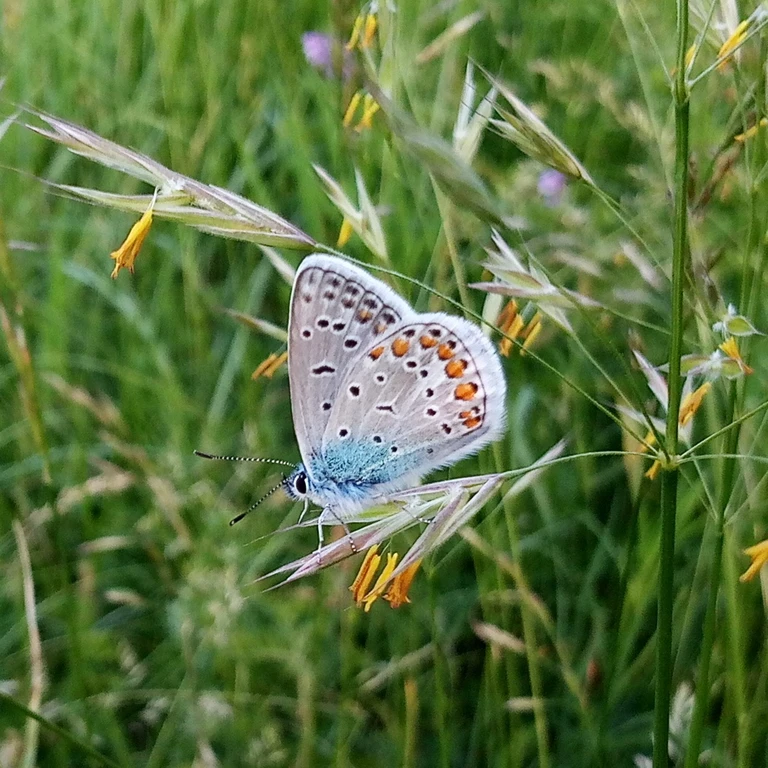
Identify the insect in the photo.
Polyommatus icarus
